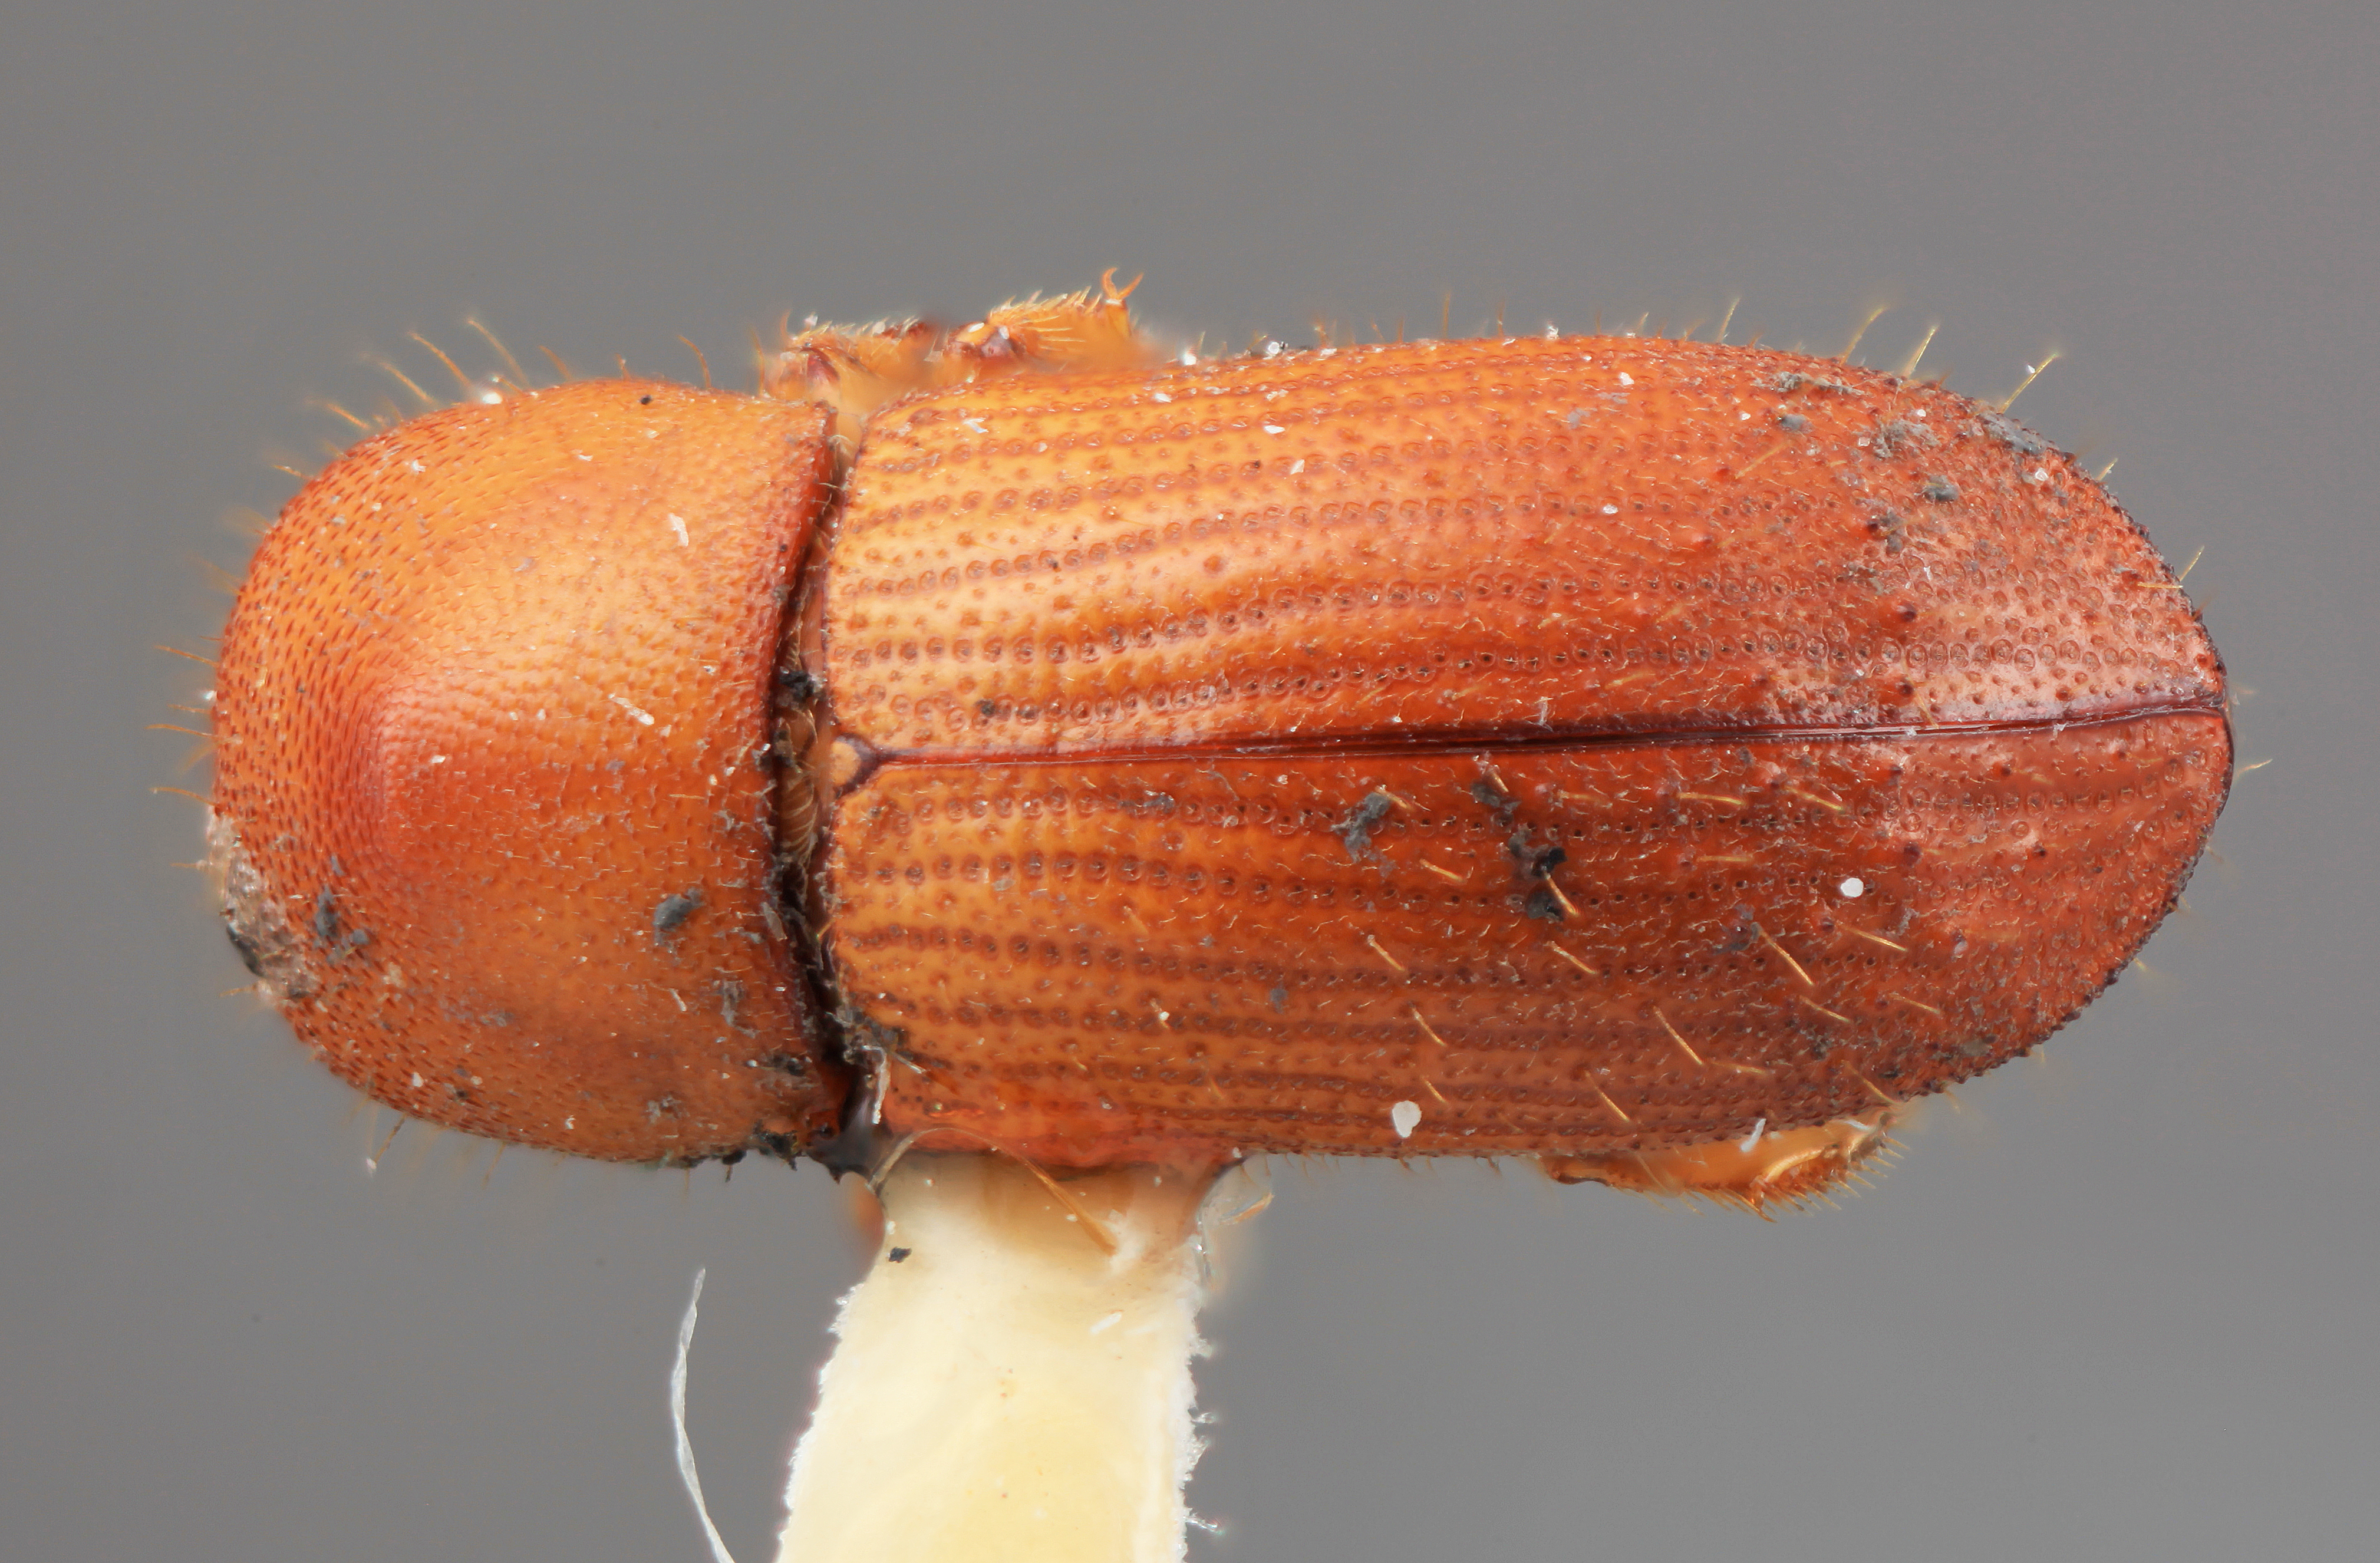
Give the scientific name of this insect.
Xyleborus rugulosipes
